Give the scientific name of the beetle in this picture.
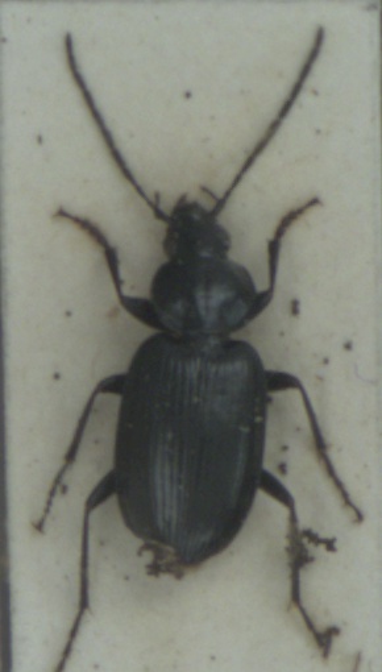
Agonum emarginatum
